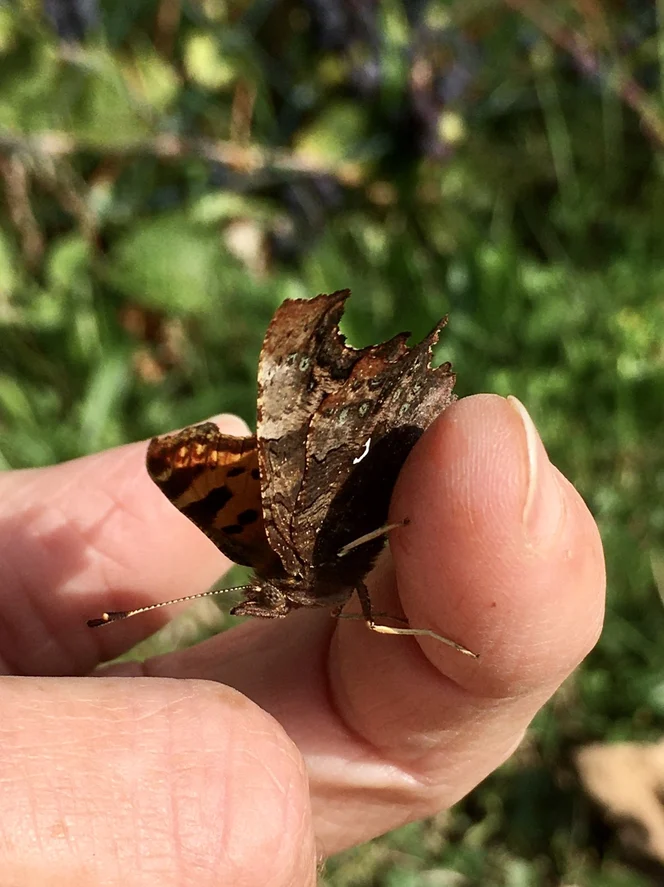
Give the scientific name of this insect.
Polygonia c-album
